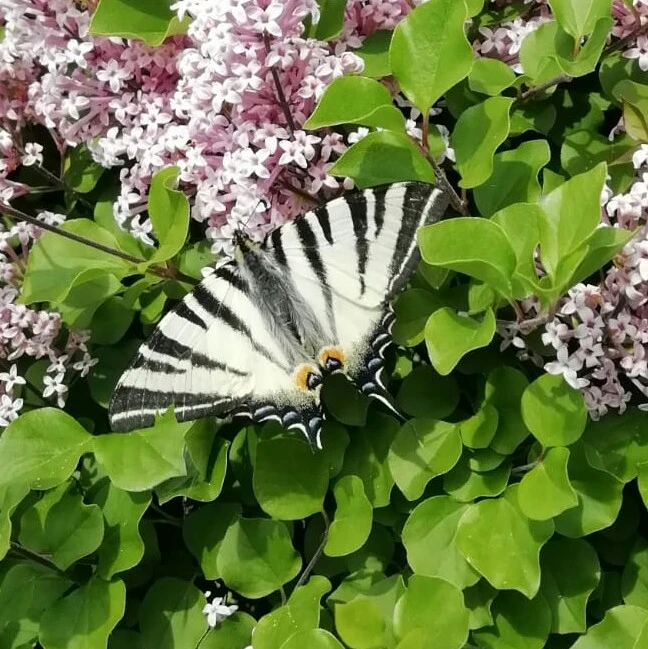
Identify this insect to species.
Iphiclides podalirius
